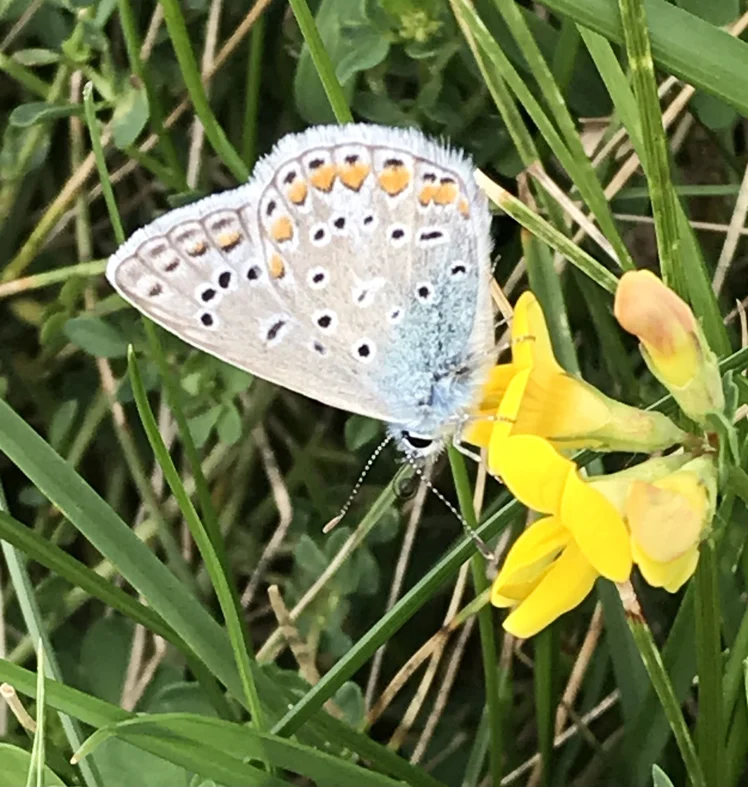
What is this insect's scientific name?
Polyommatus icarus
